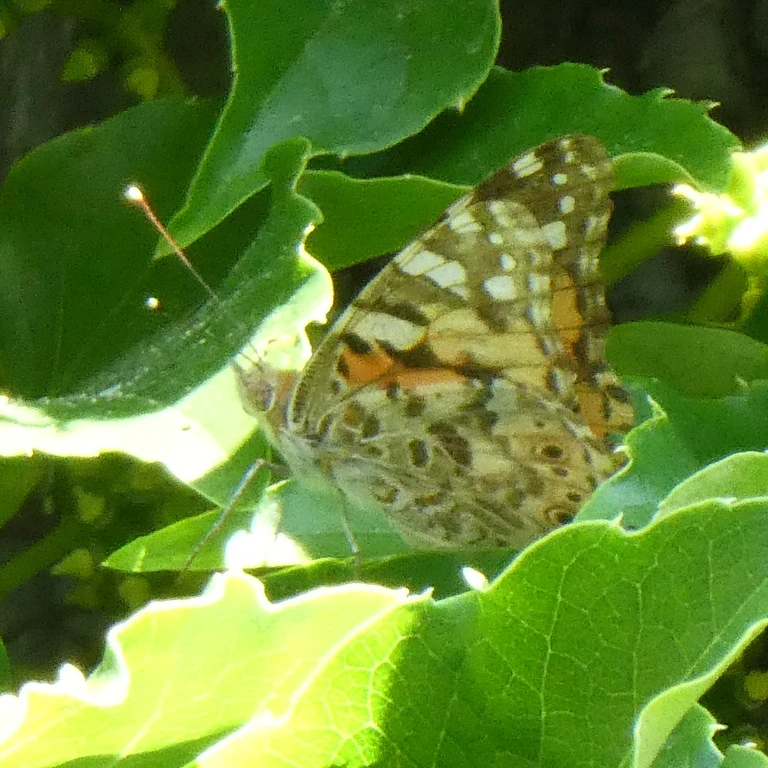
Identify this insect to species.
Vanessa cardui
